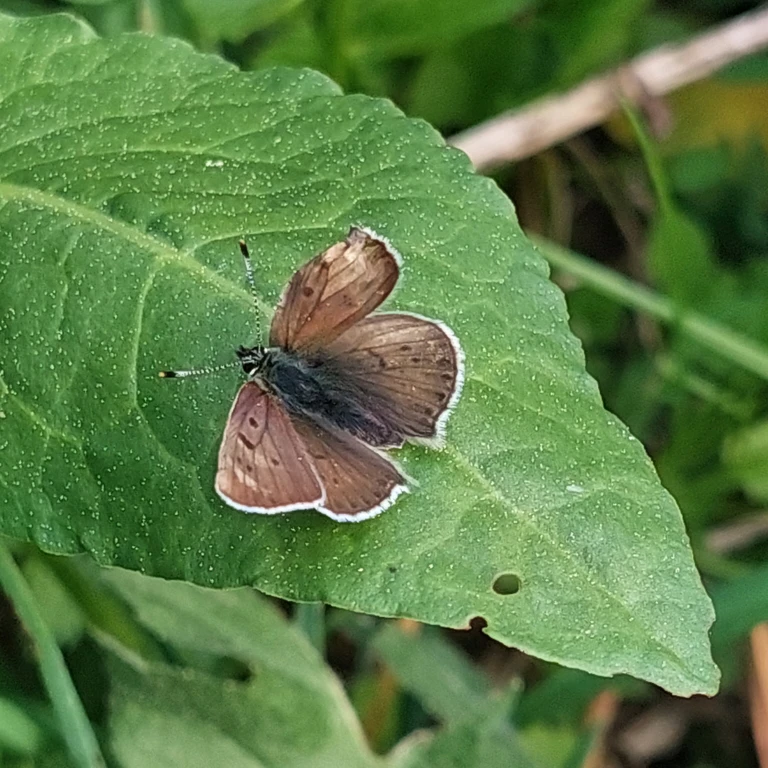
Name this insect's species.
Lycaena tityrus (also Loweia tityrus)
